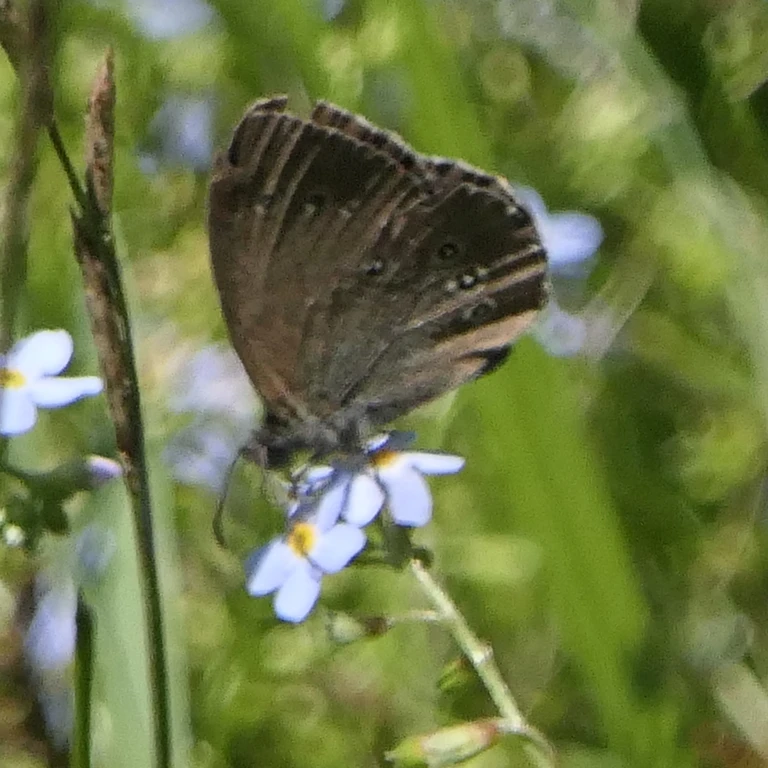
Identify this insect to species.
Aphantopus hyperantus
